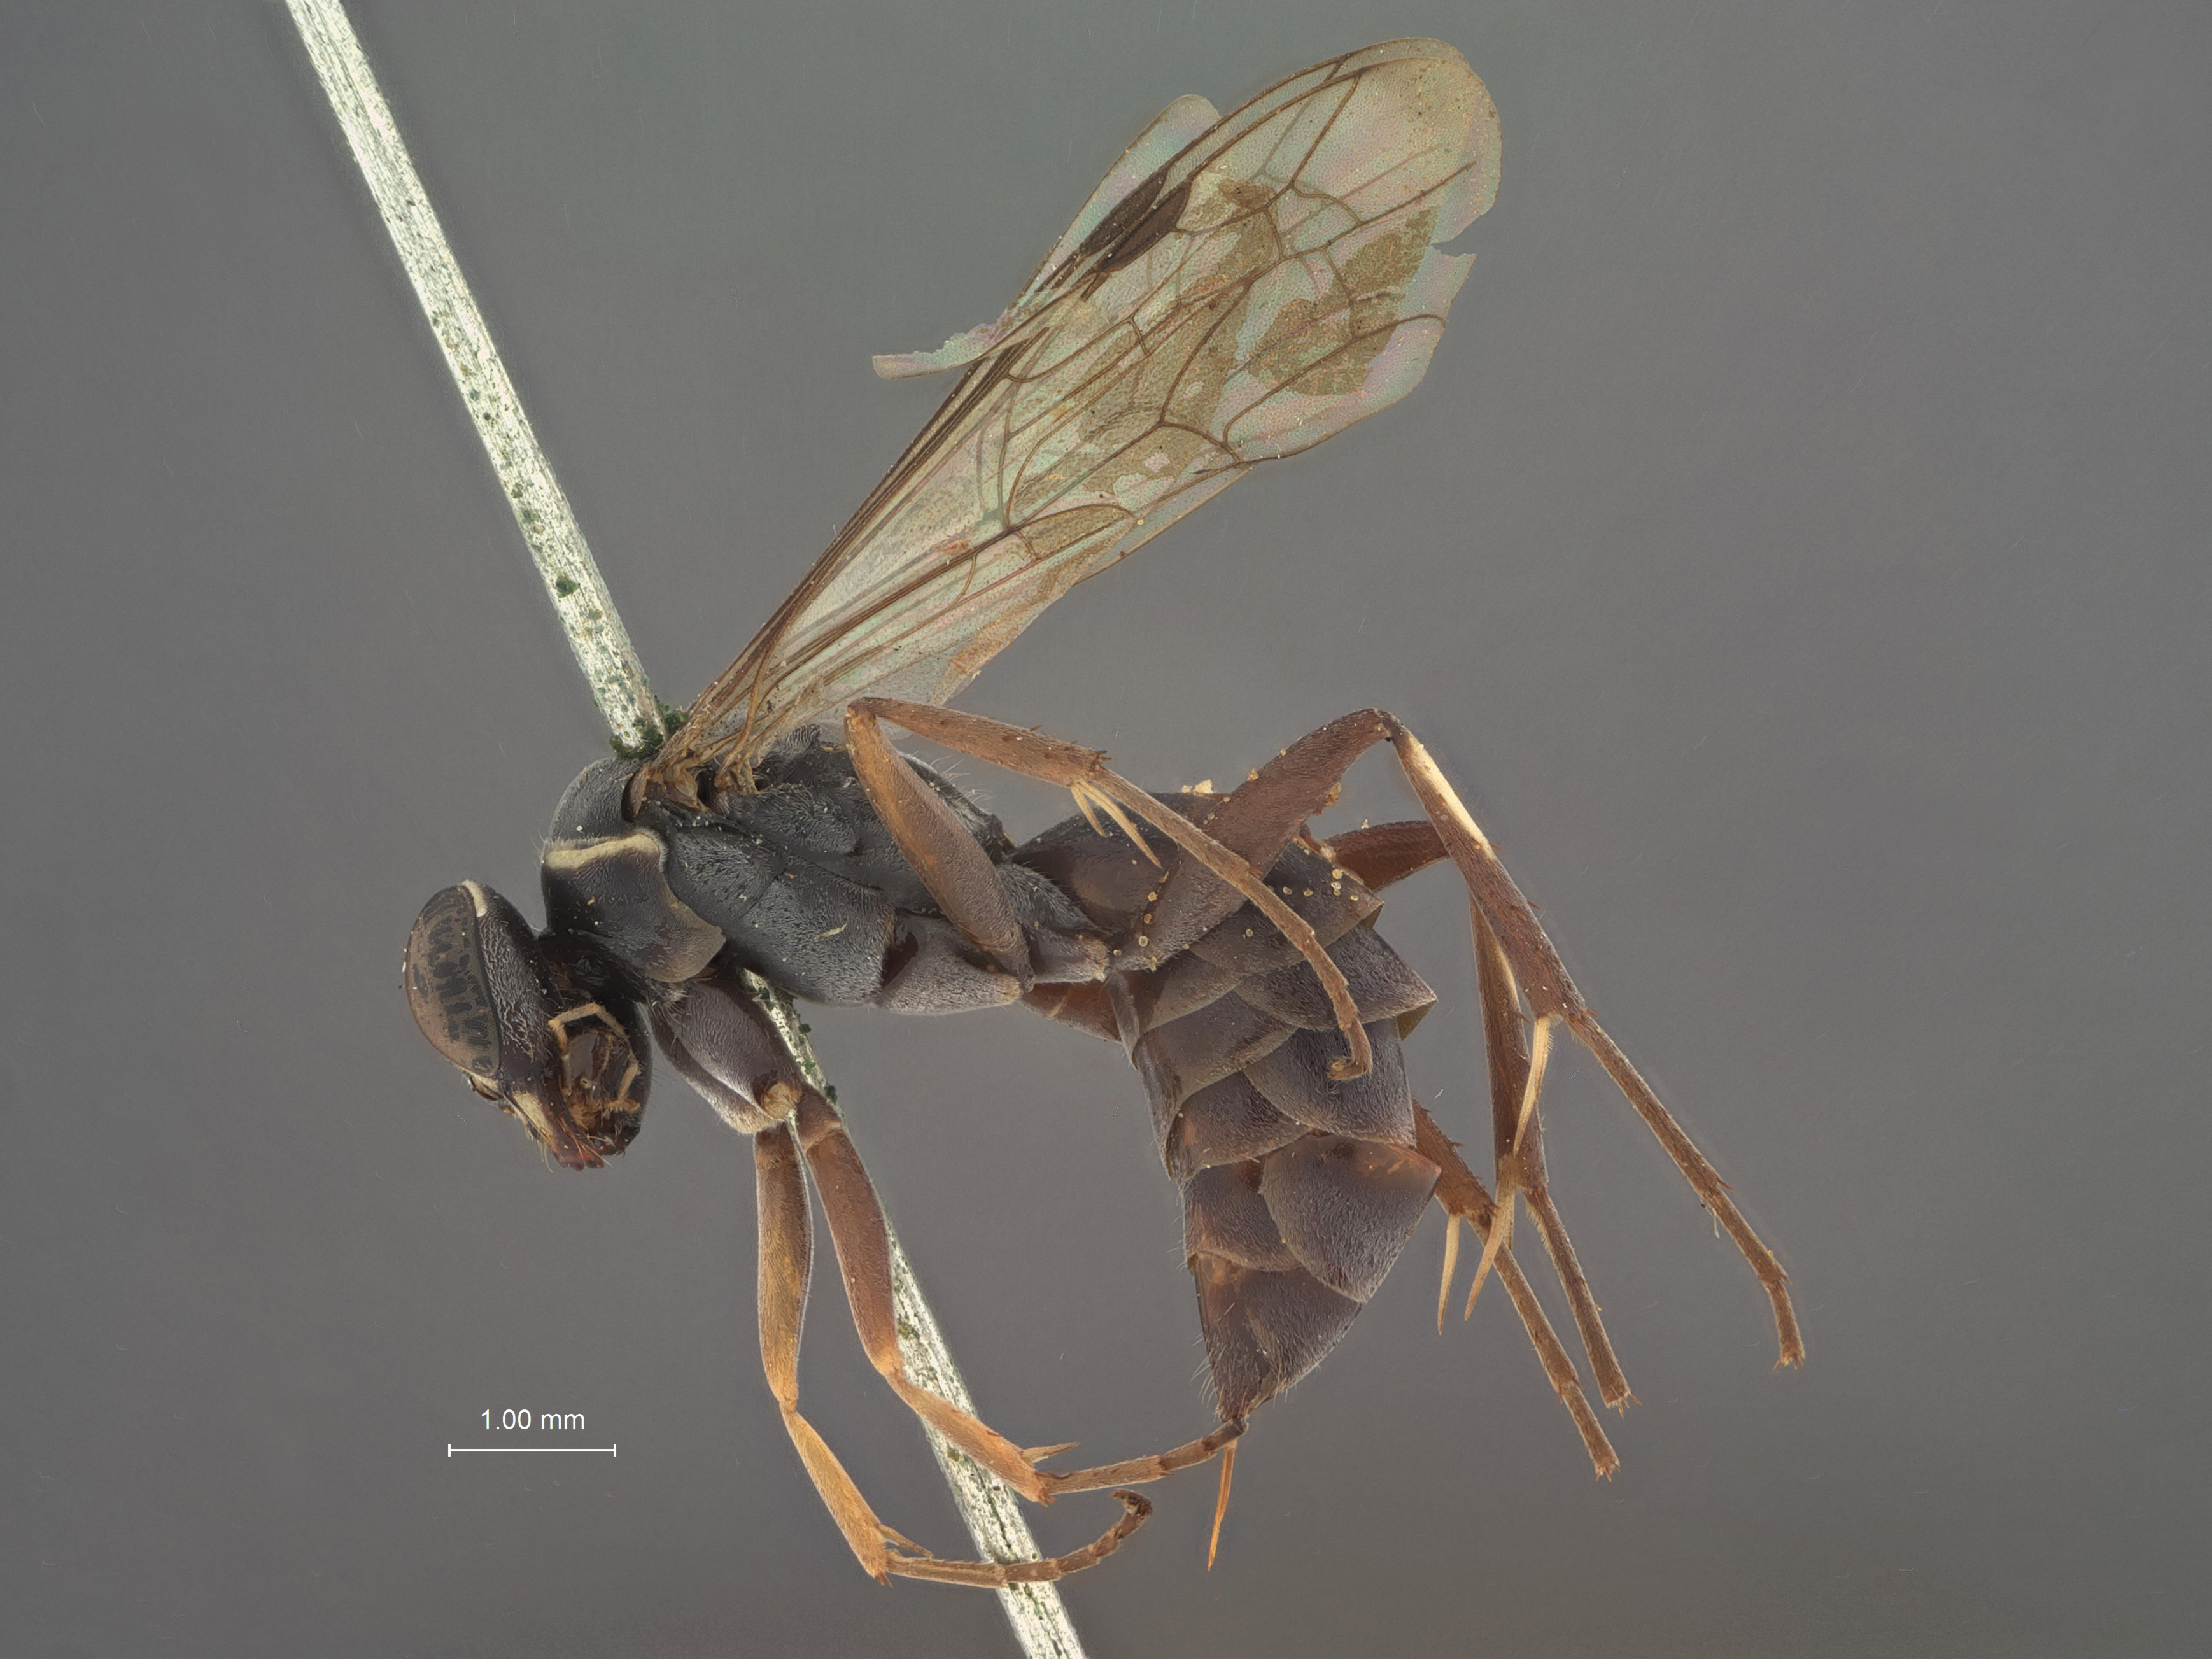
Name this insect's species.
Gymnochares maculalis
